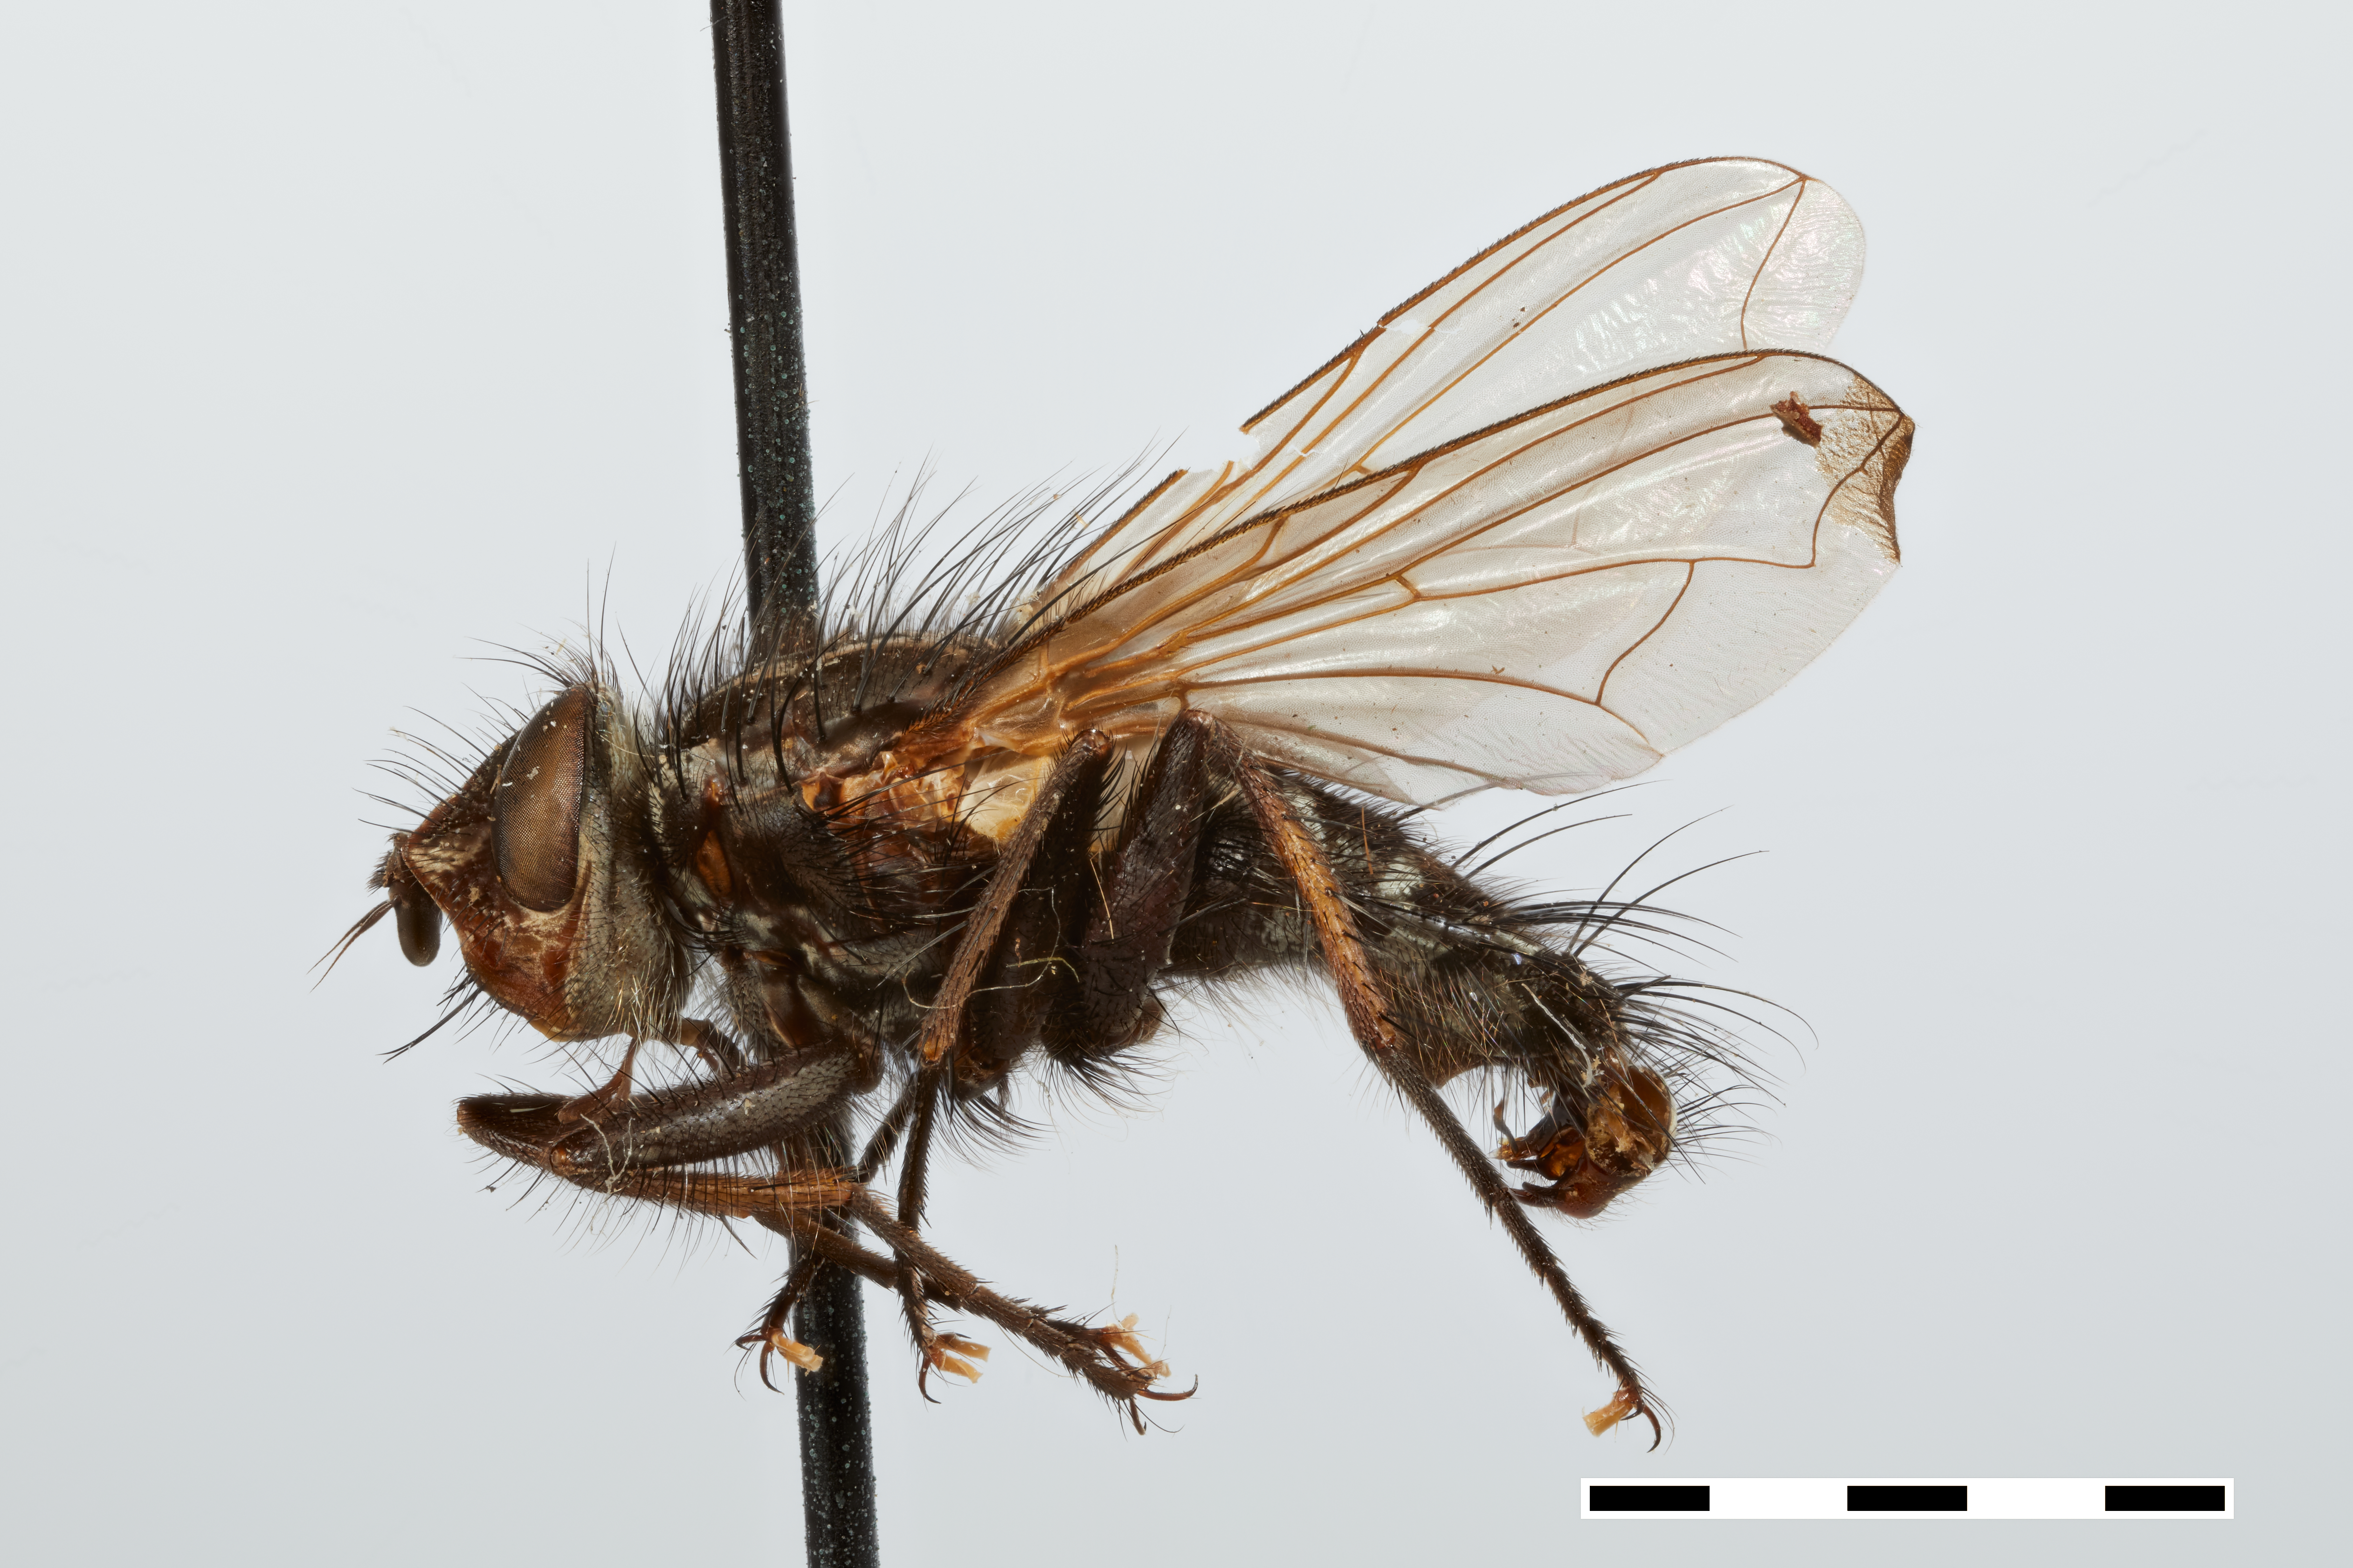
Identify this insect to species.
Morphodexia clausa
